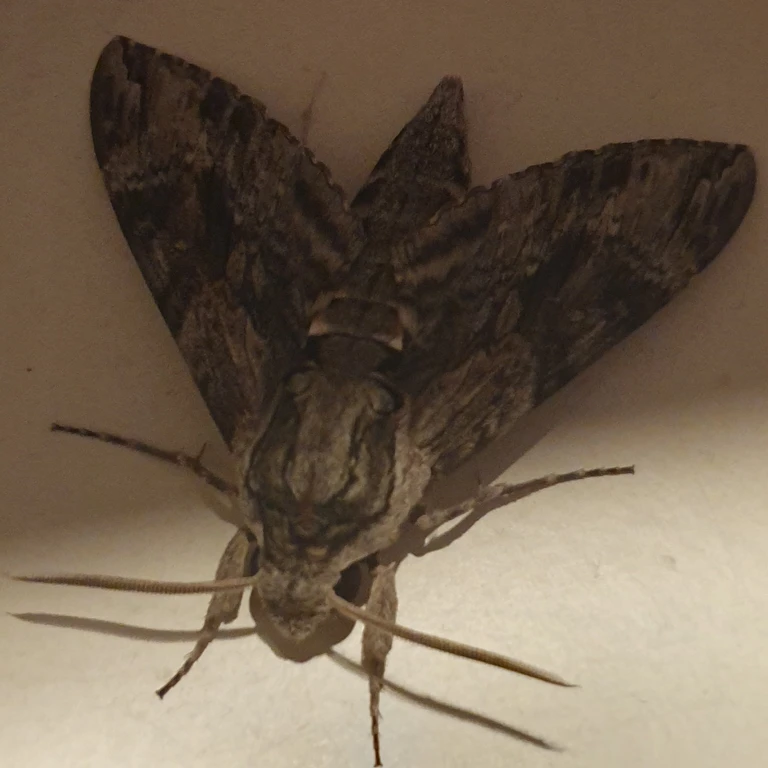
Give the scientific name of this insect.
Agrius convolvuli
